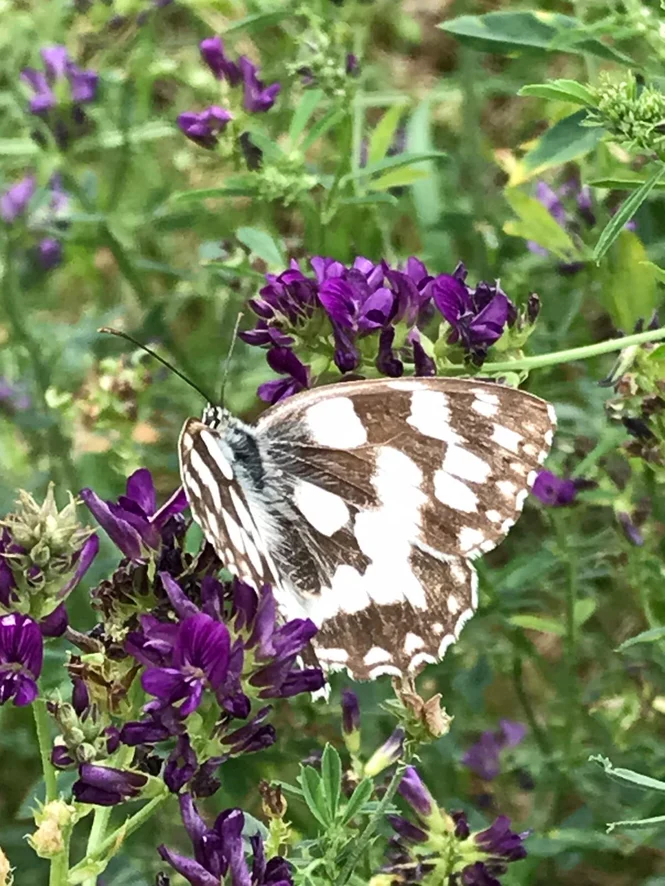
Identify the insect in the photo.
Melanargia galathea
